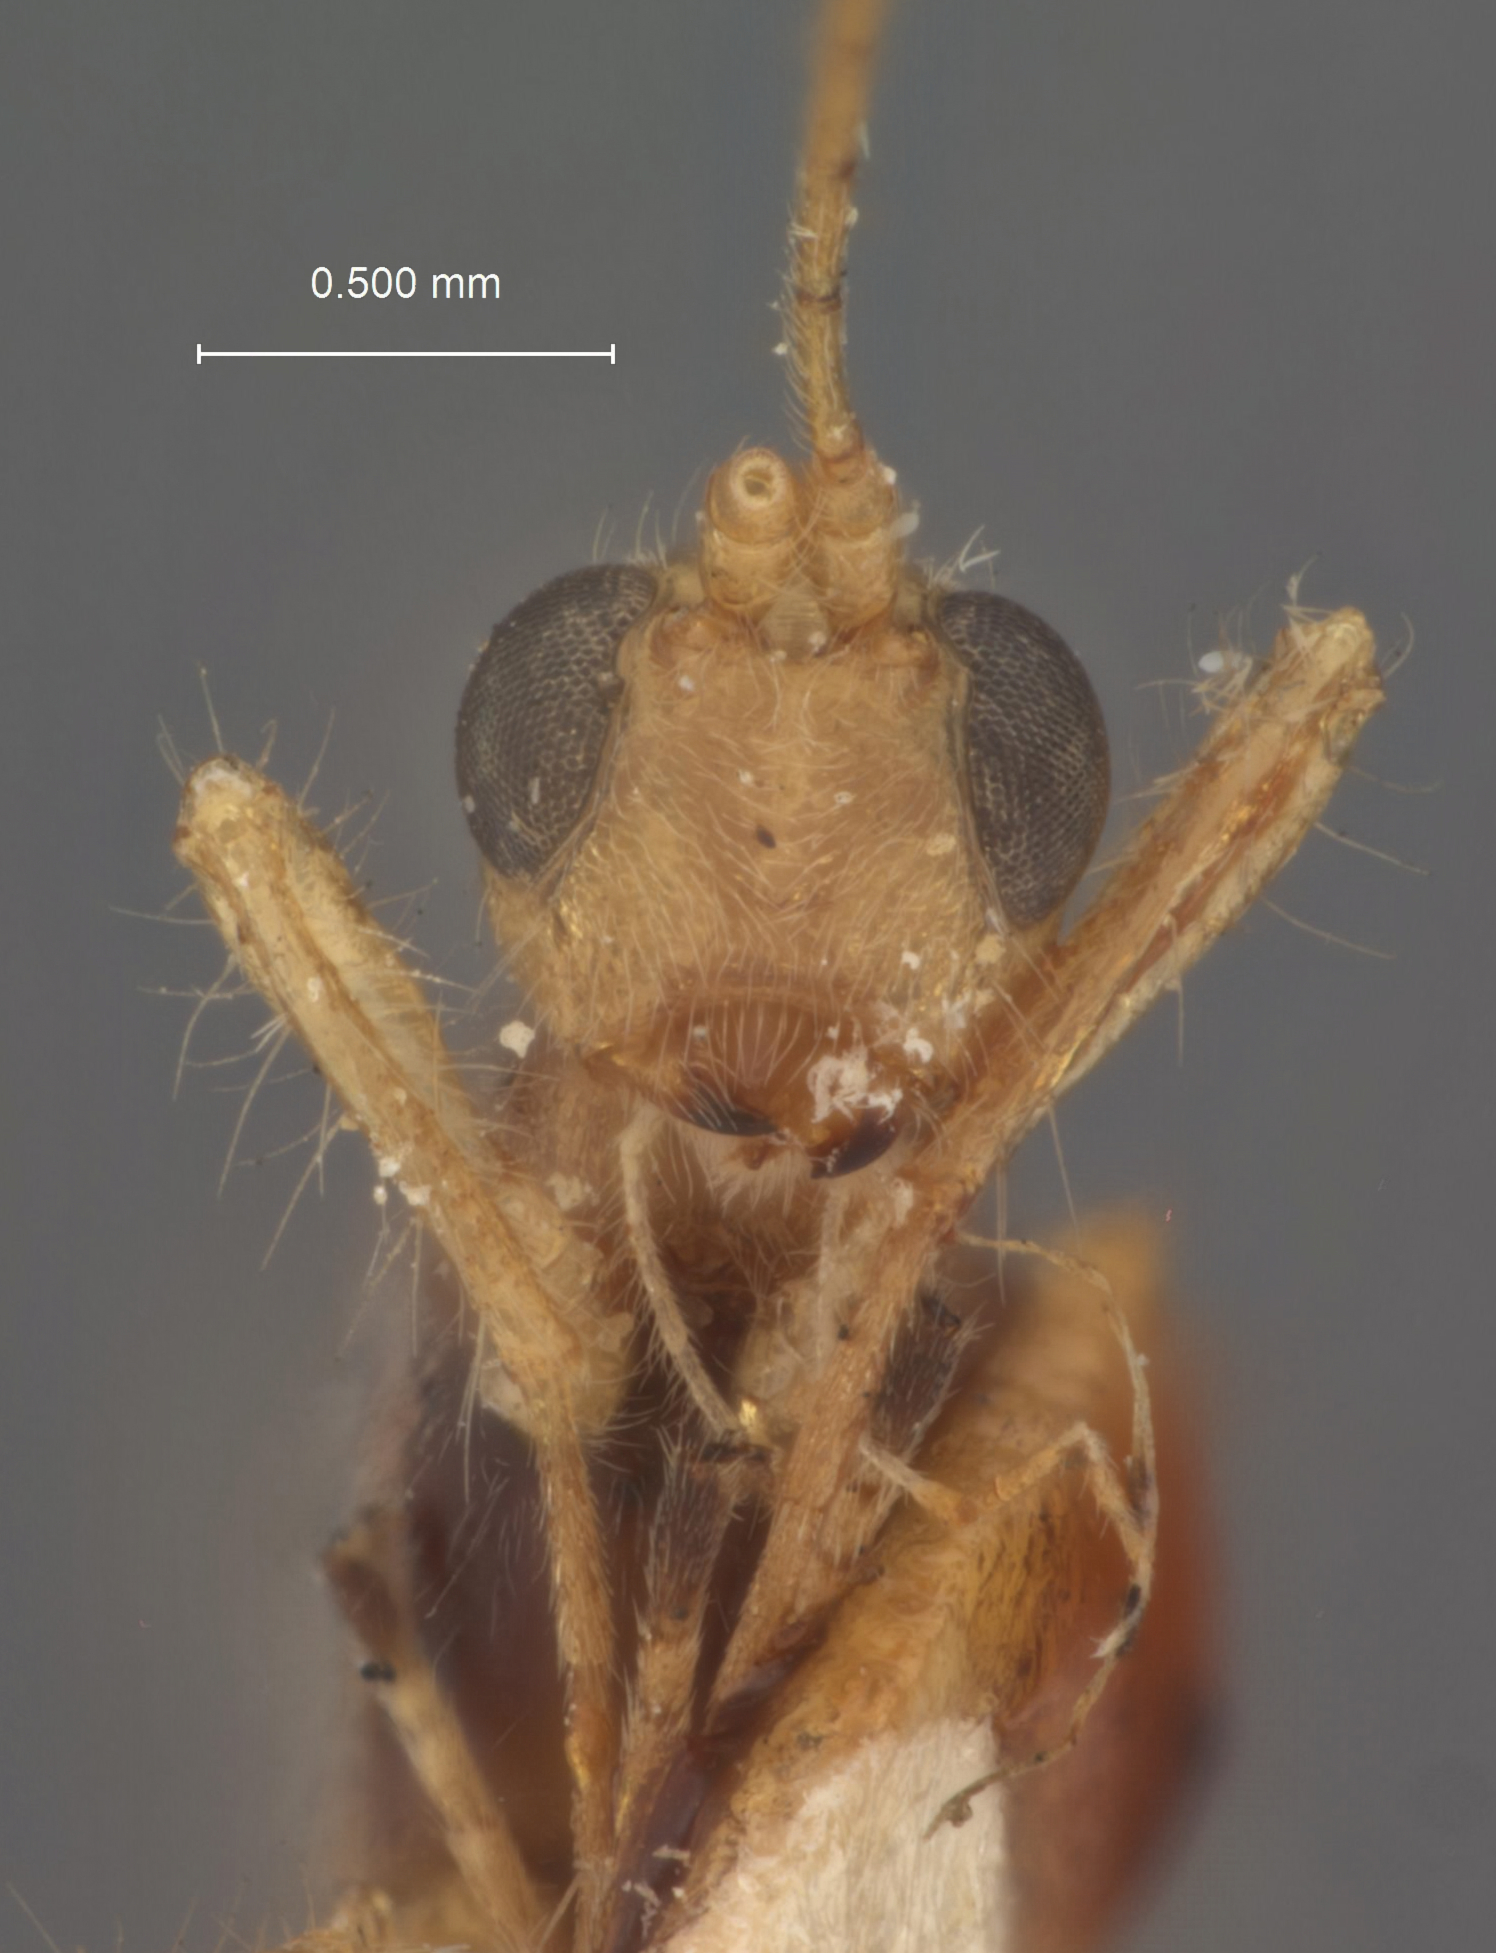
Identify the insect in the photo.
Spathius phalanthus
